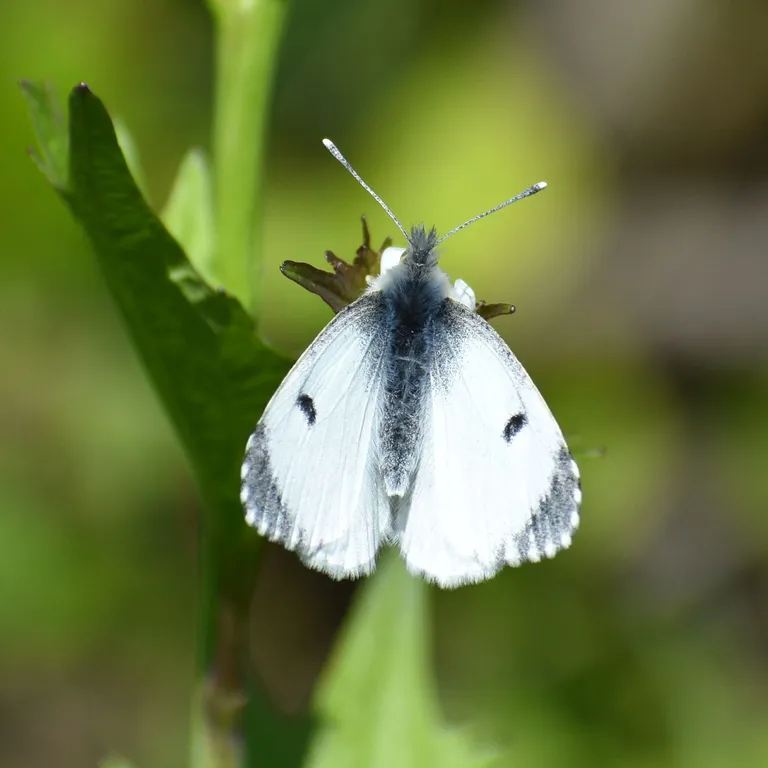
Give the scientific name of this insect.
Anthocharis cardamines
